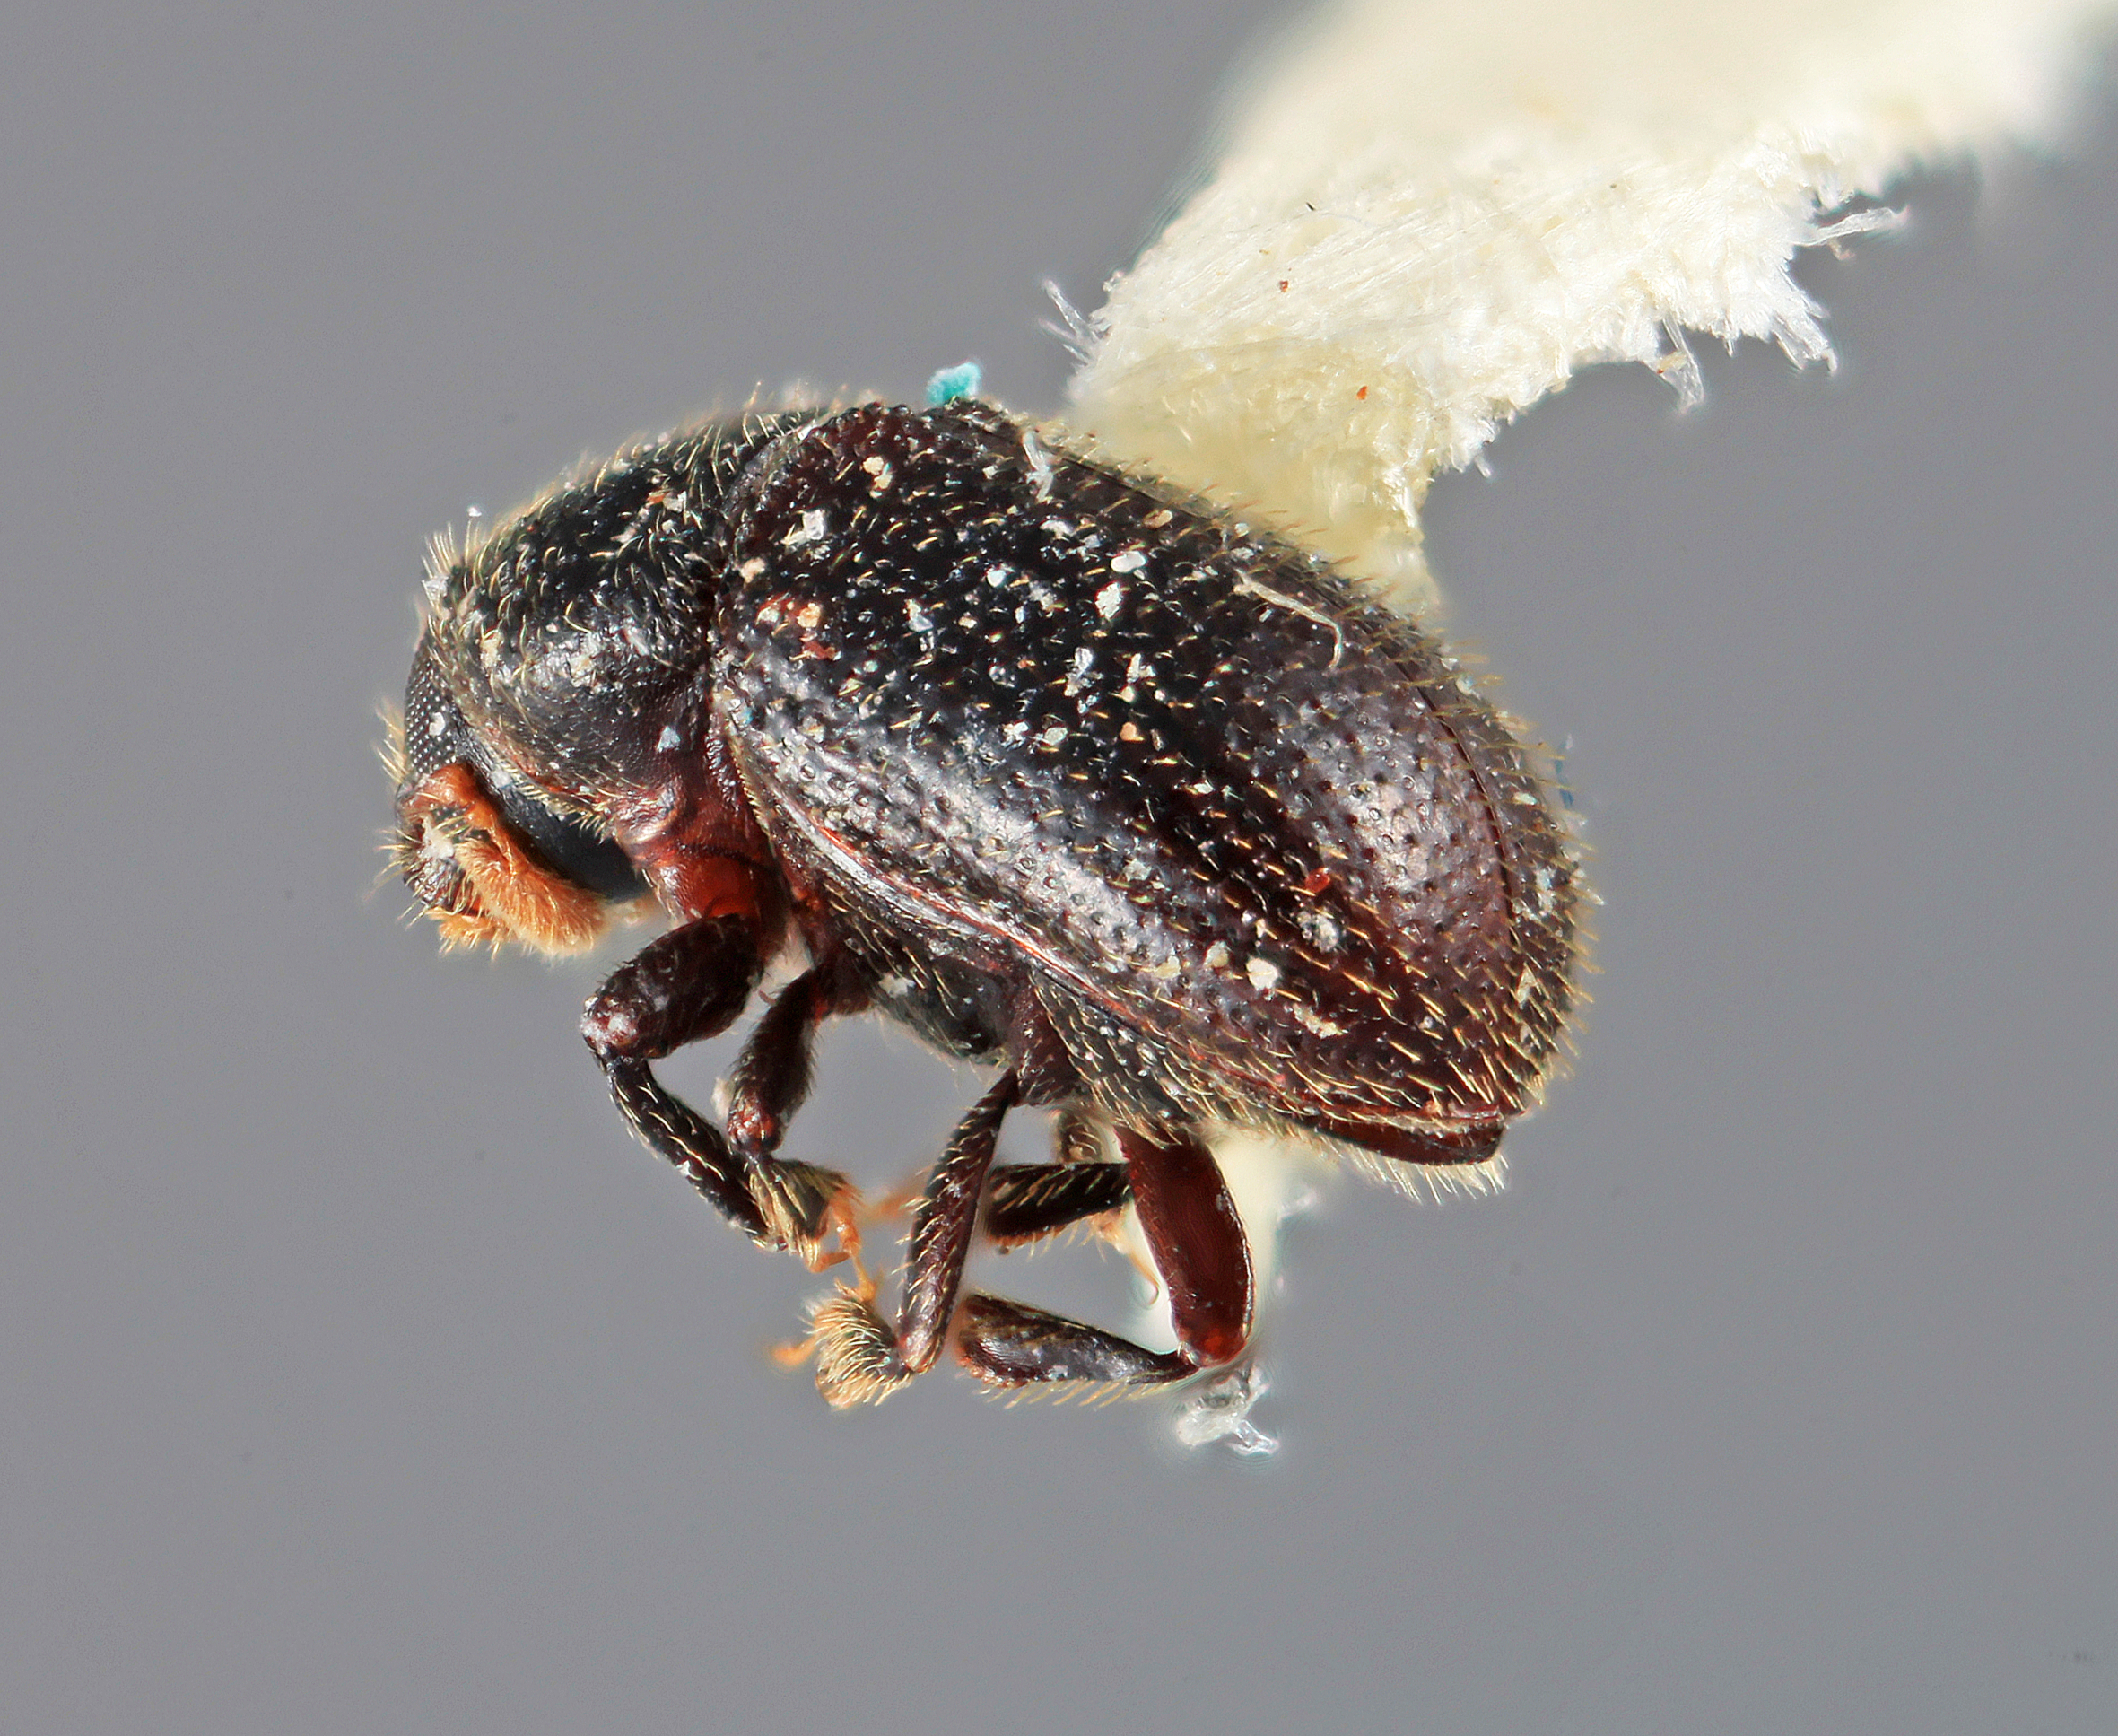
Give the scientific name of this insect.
Chramesus tibialis
